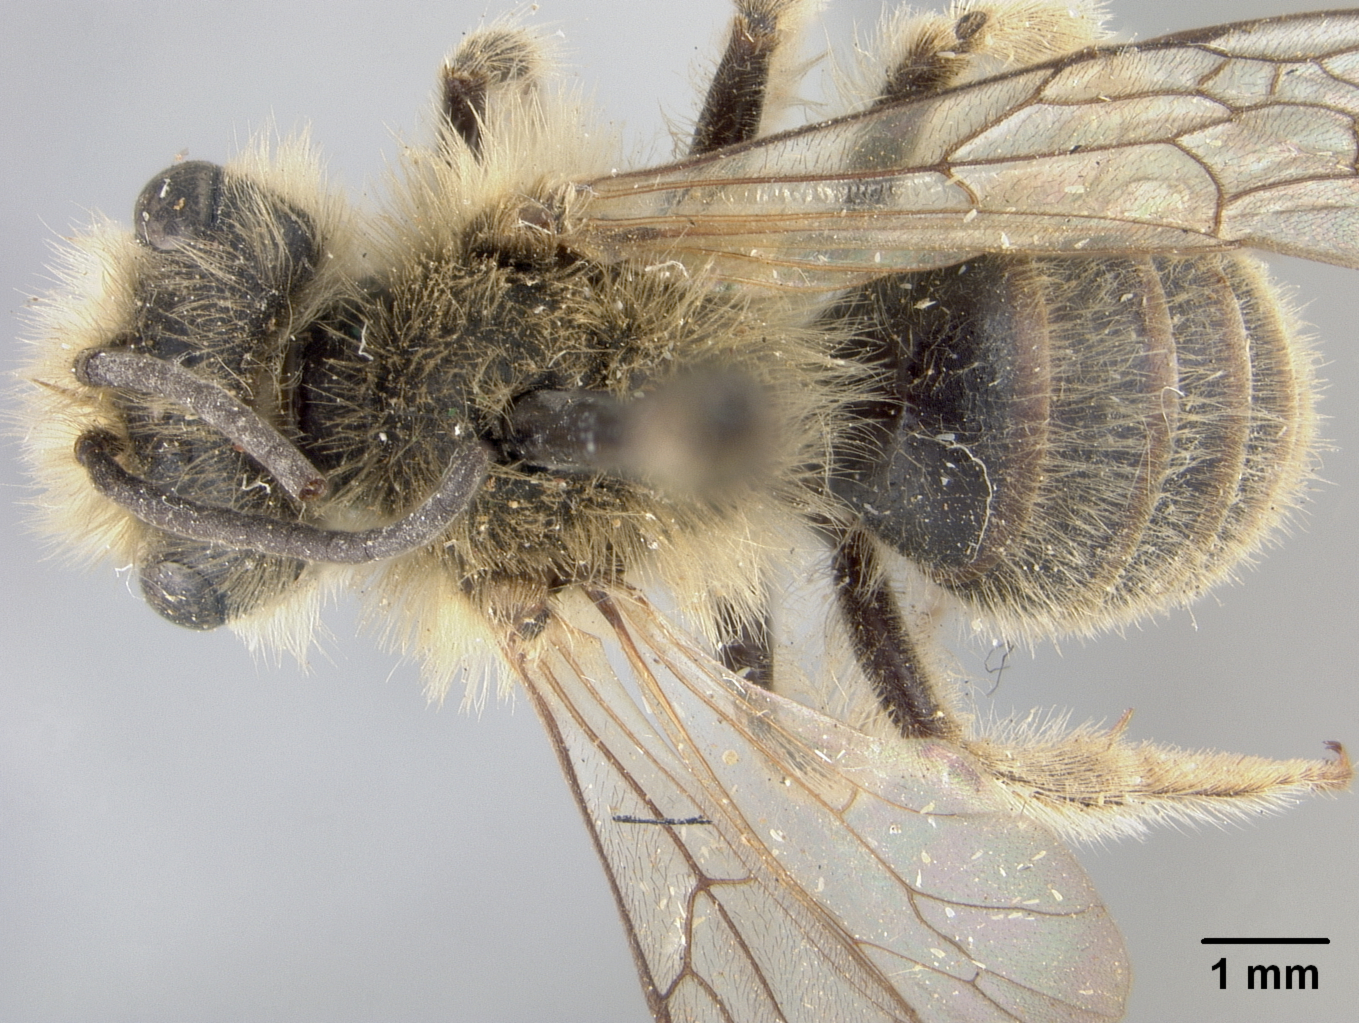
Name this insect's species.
Andrena sasakii
